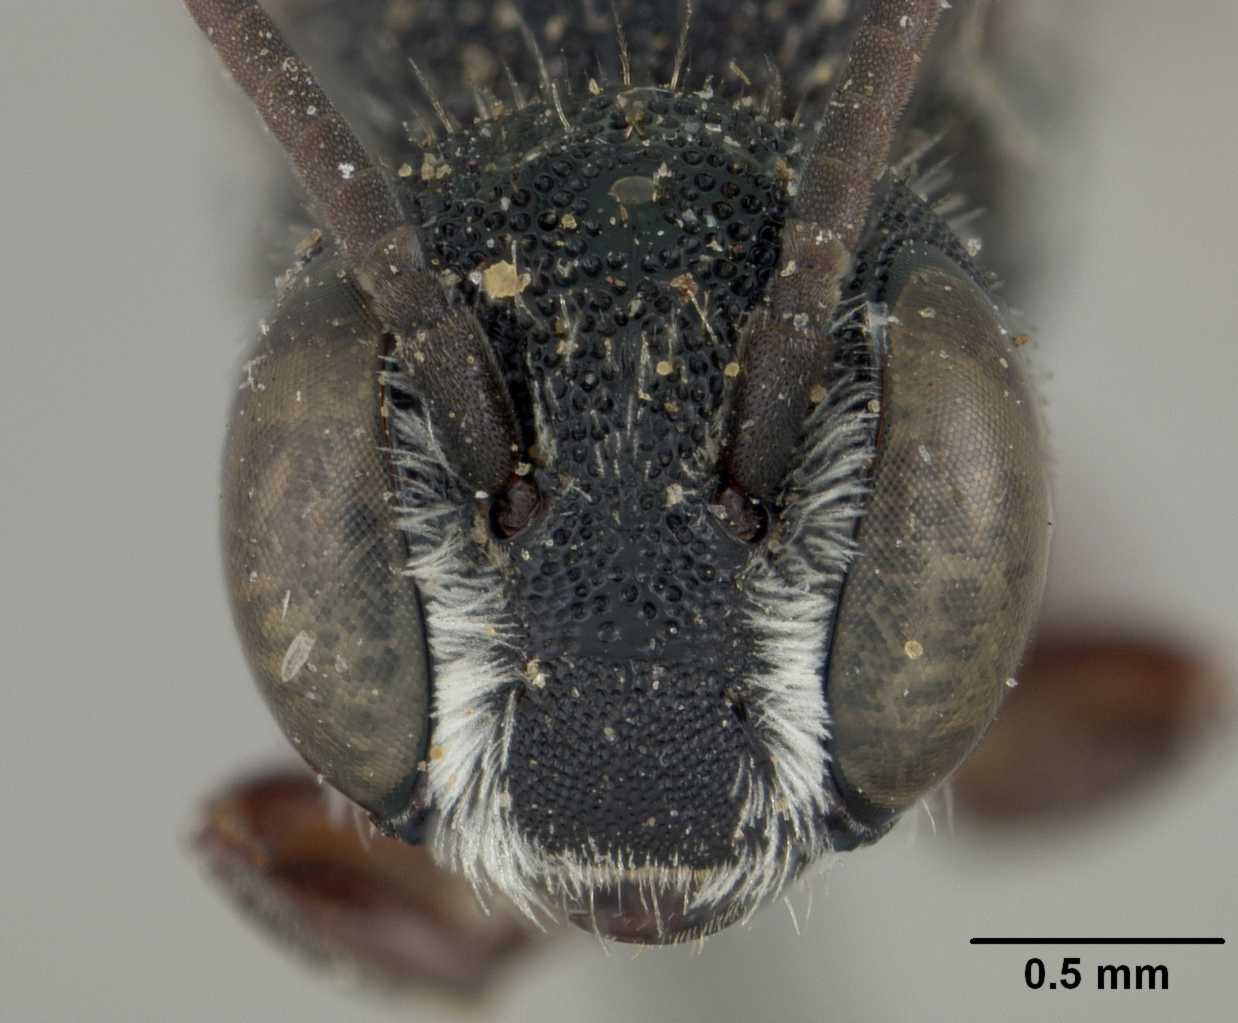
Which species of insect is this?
Heriades crucifera
